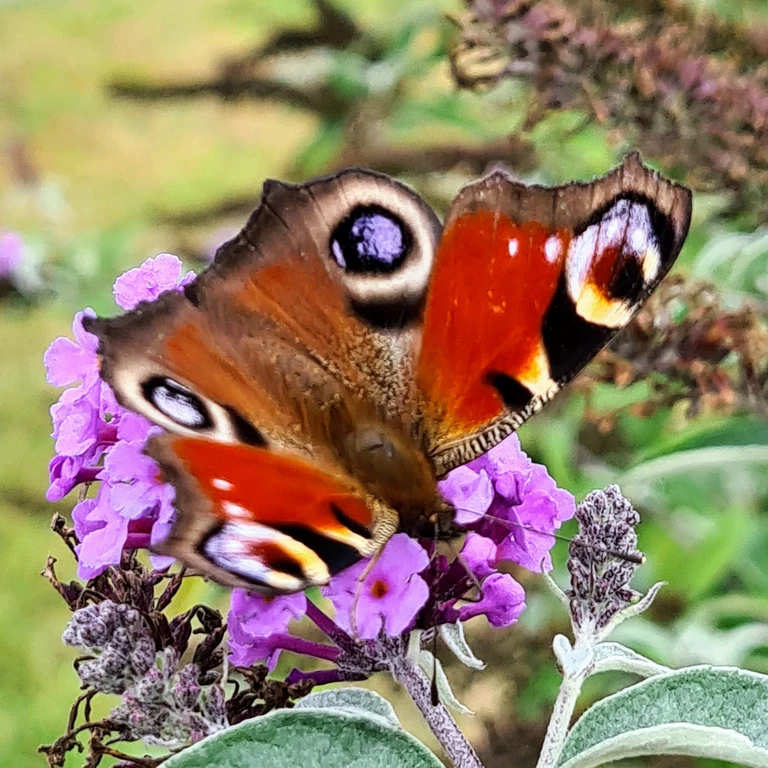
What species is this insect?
Aglais io
